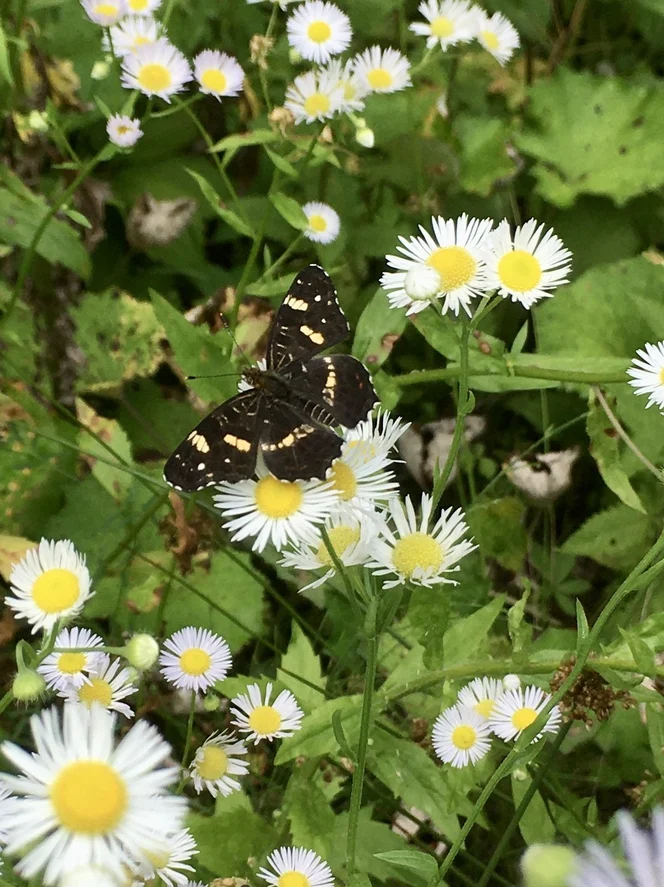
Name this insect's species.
Araschnia levana
